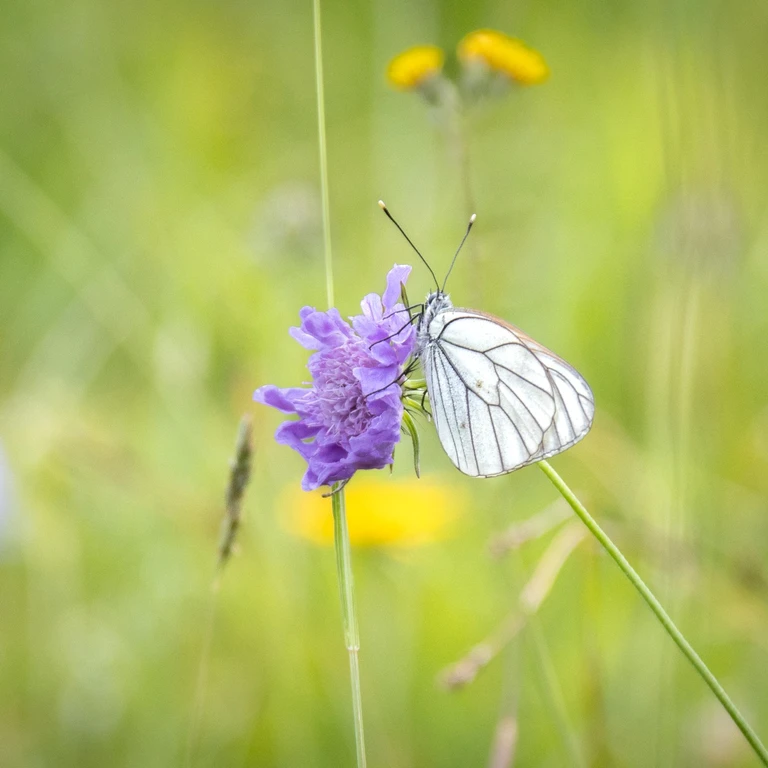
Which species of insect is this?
Aporia crataegi
